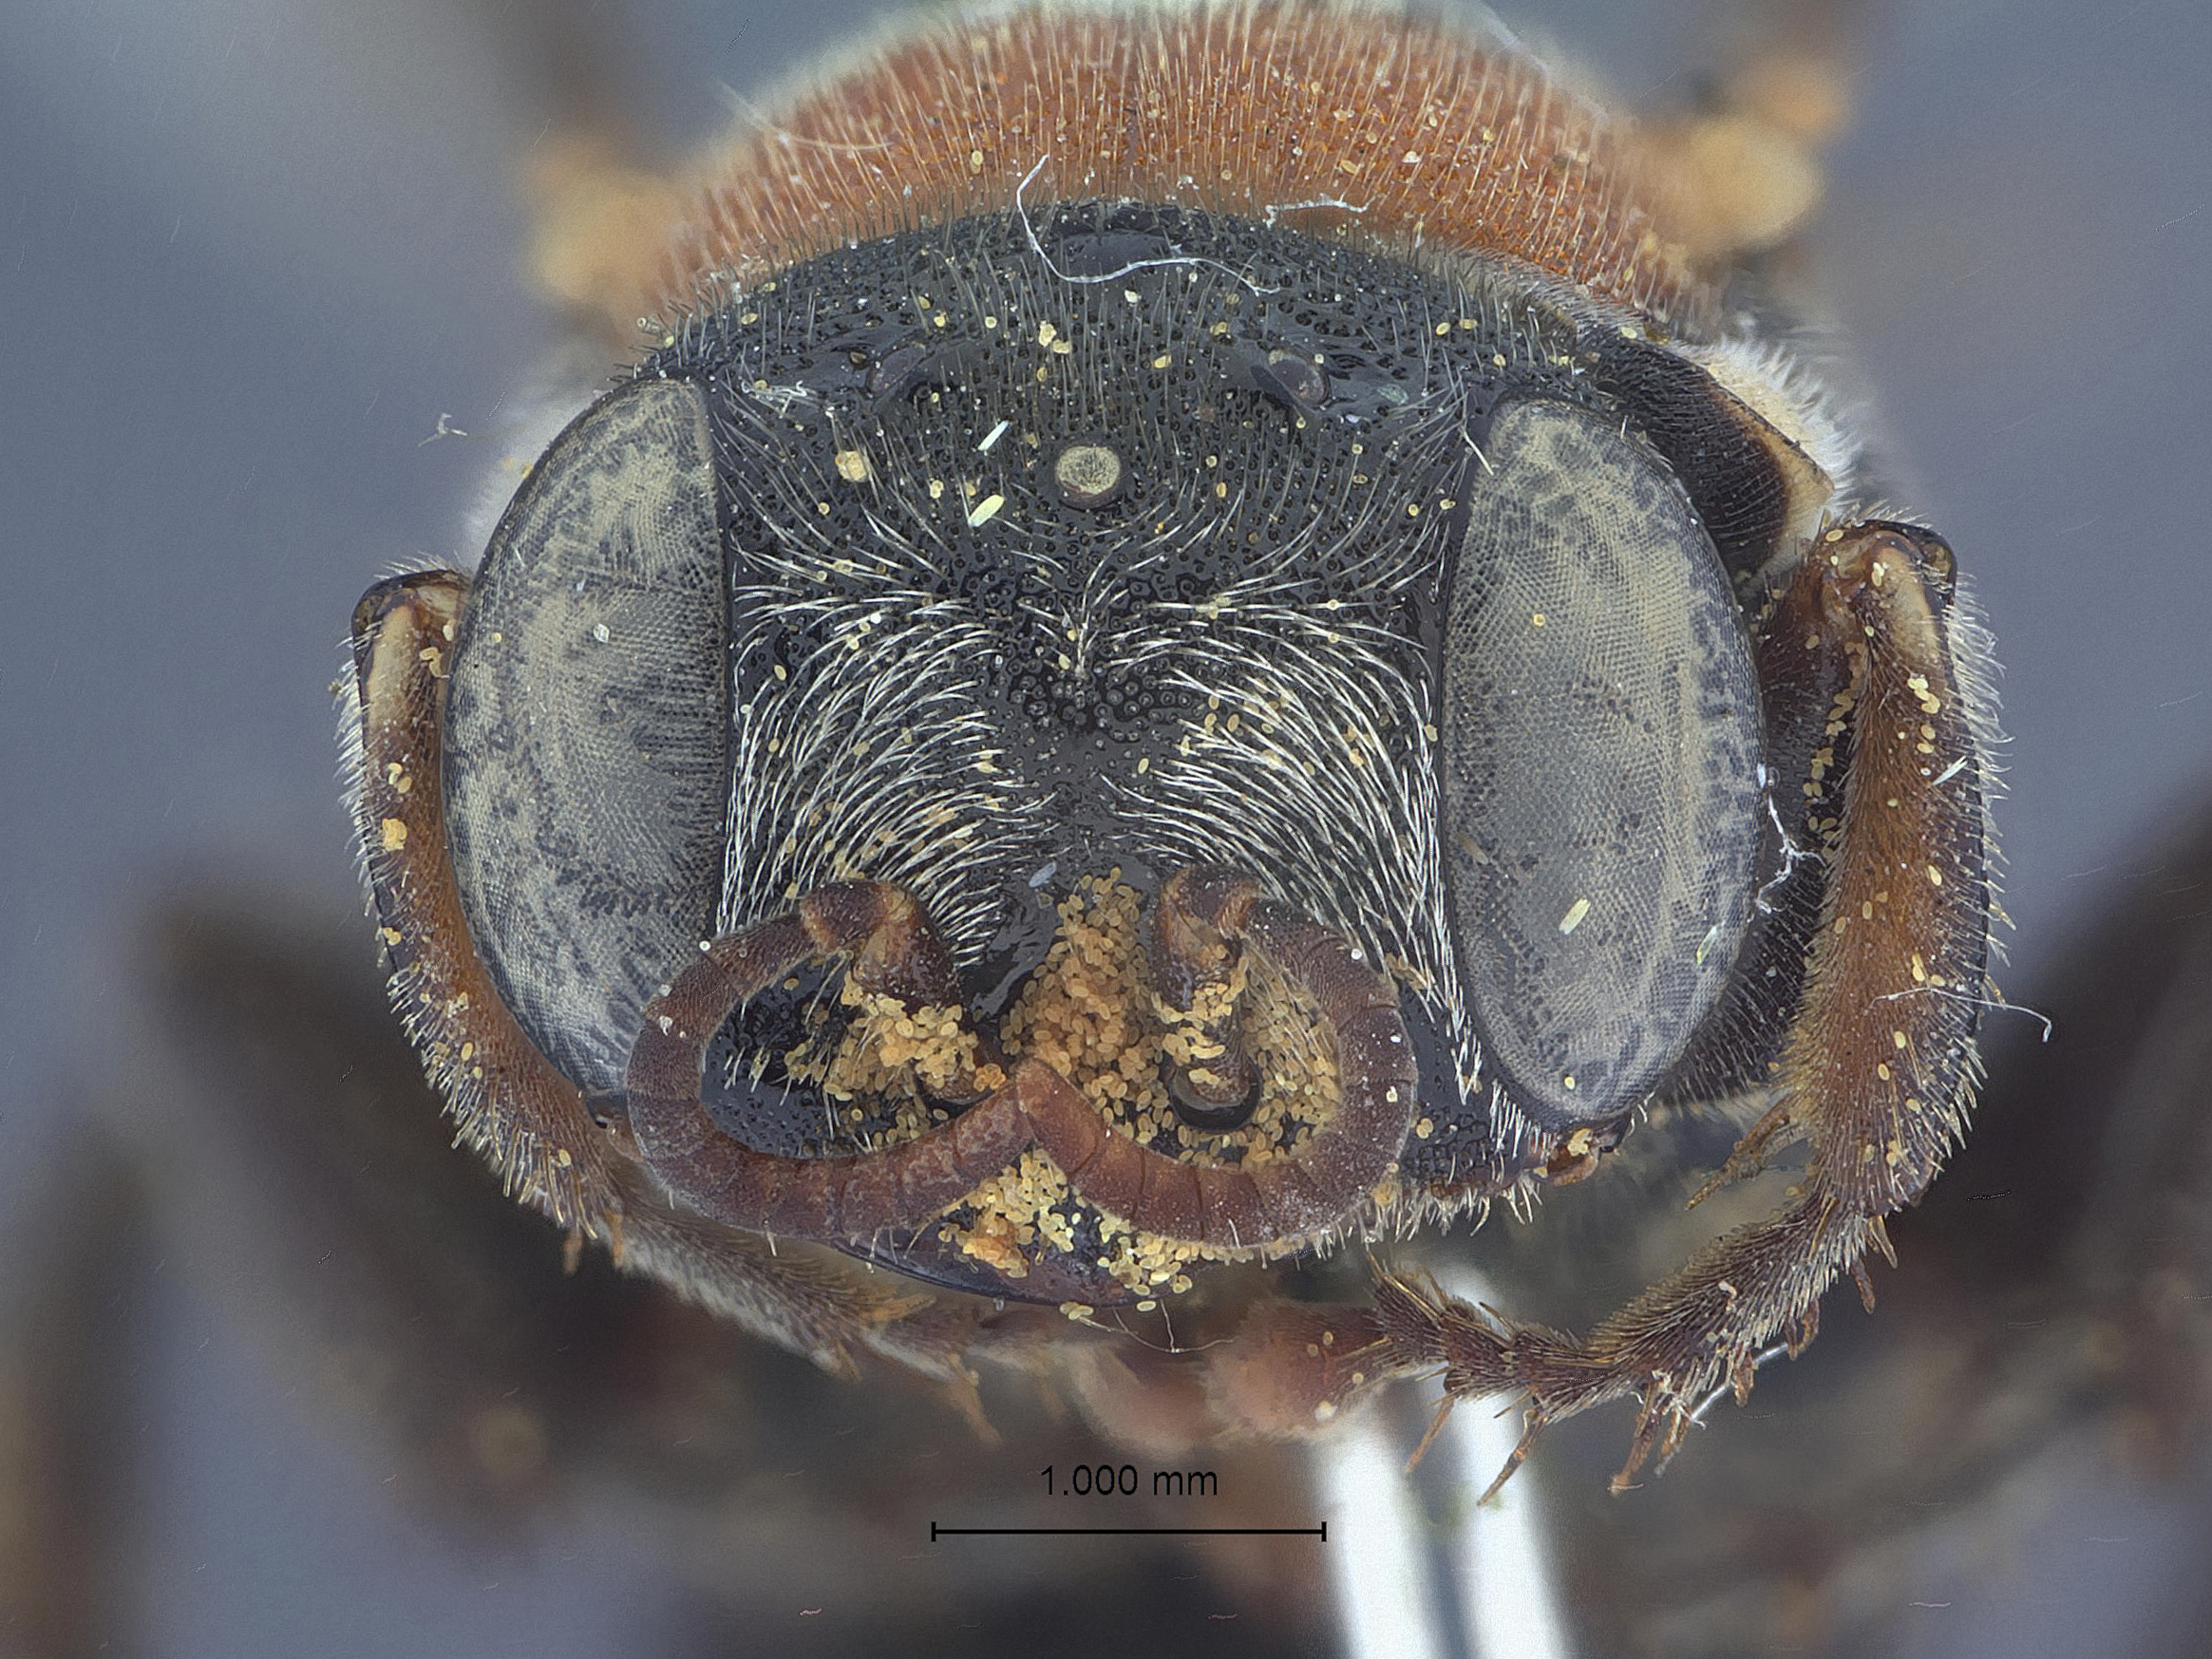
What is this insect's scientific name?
Oxybelus polygoni
